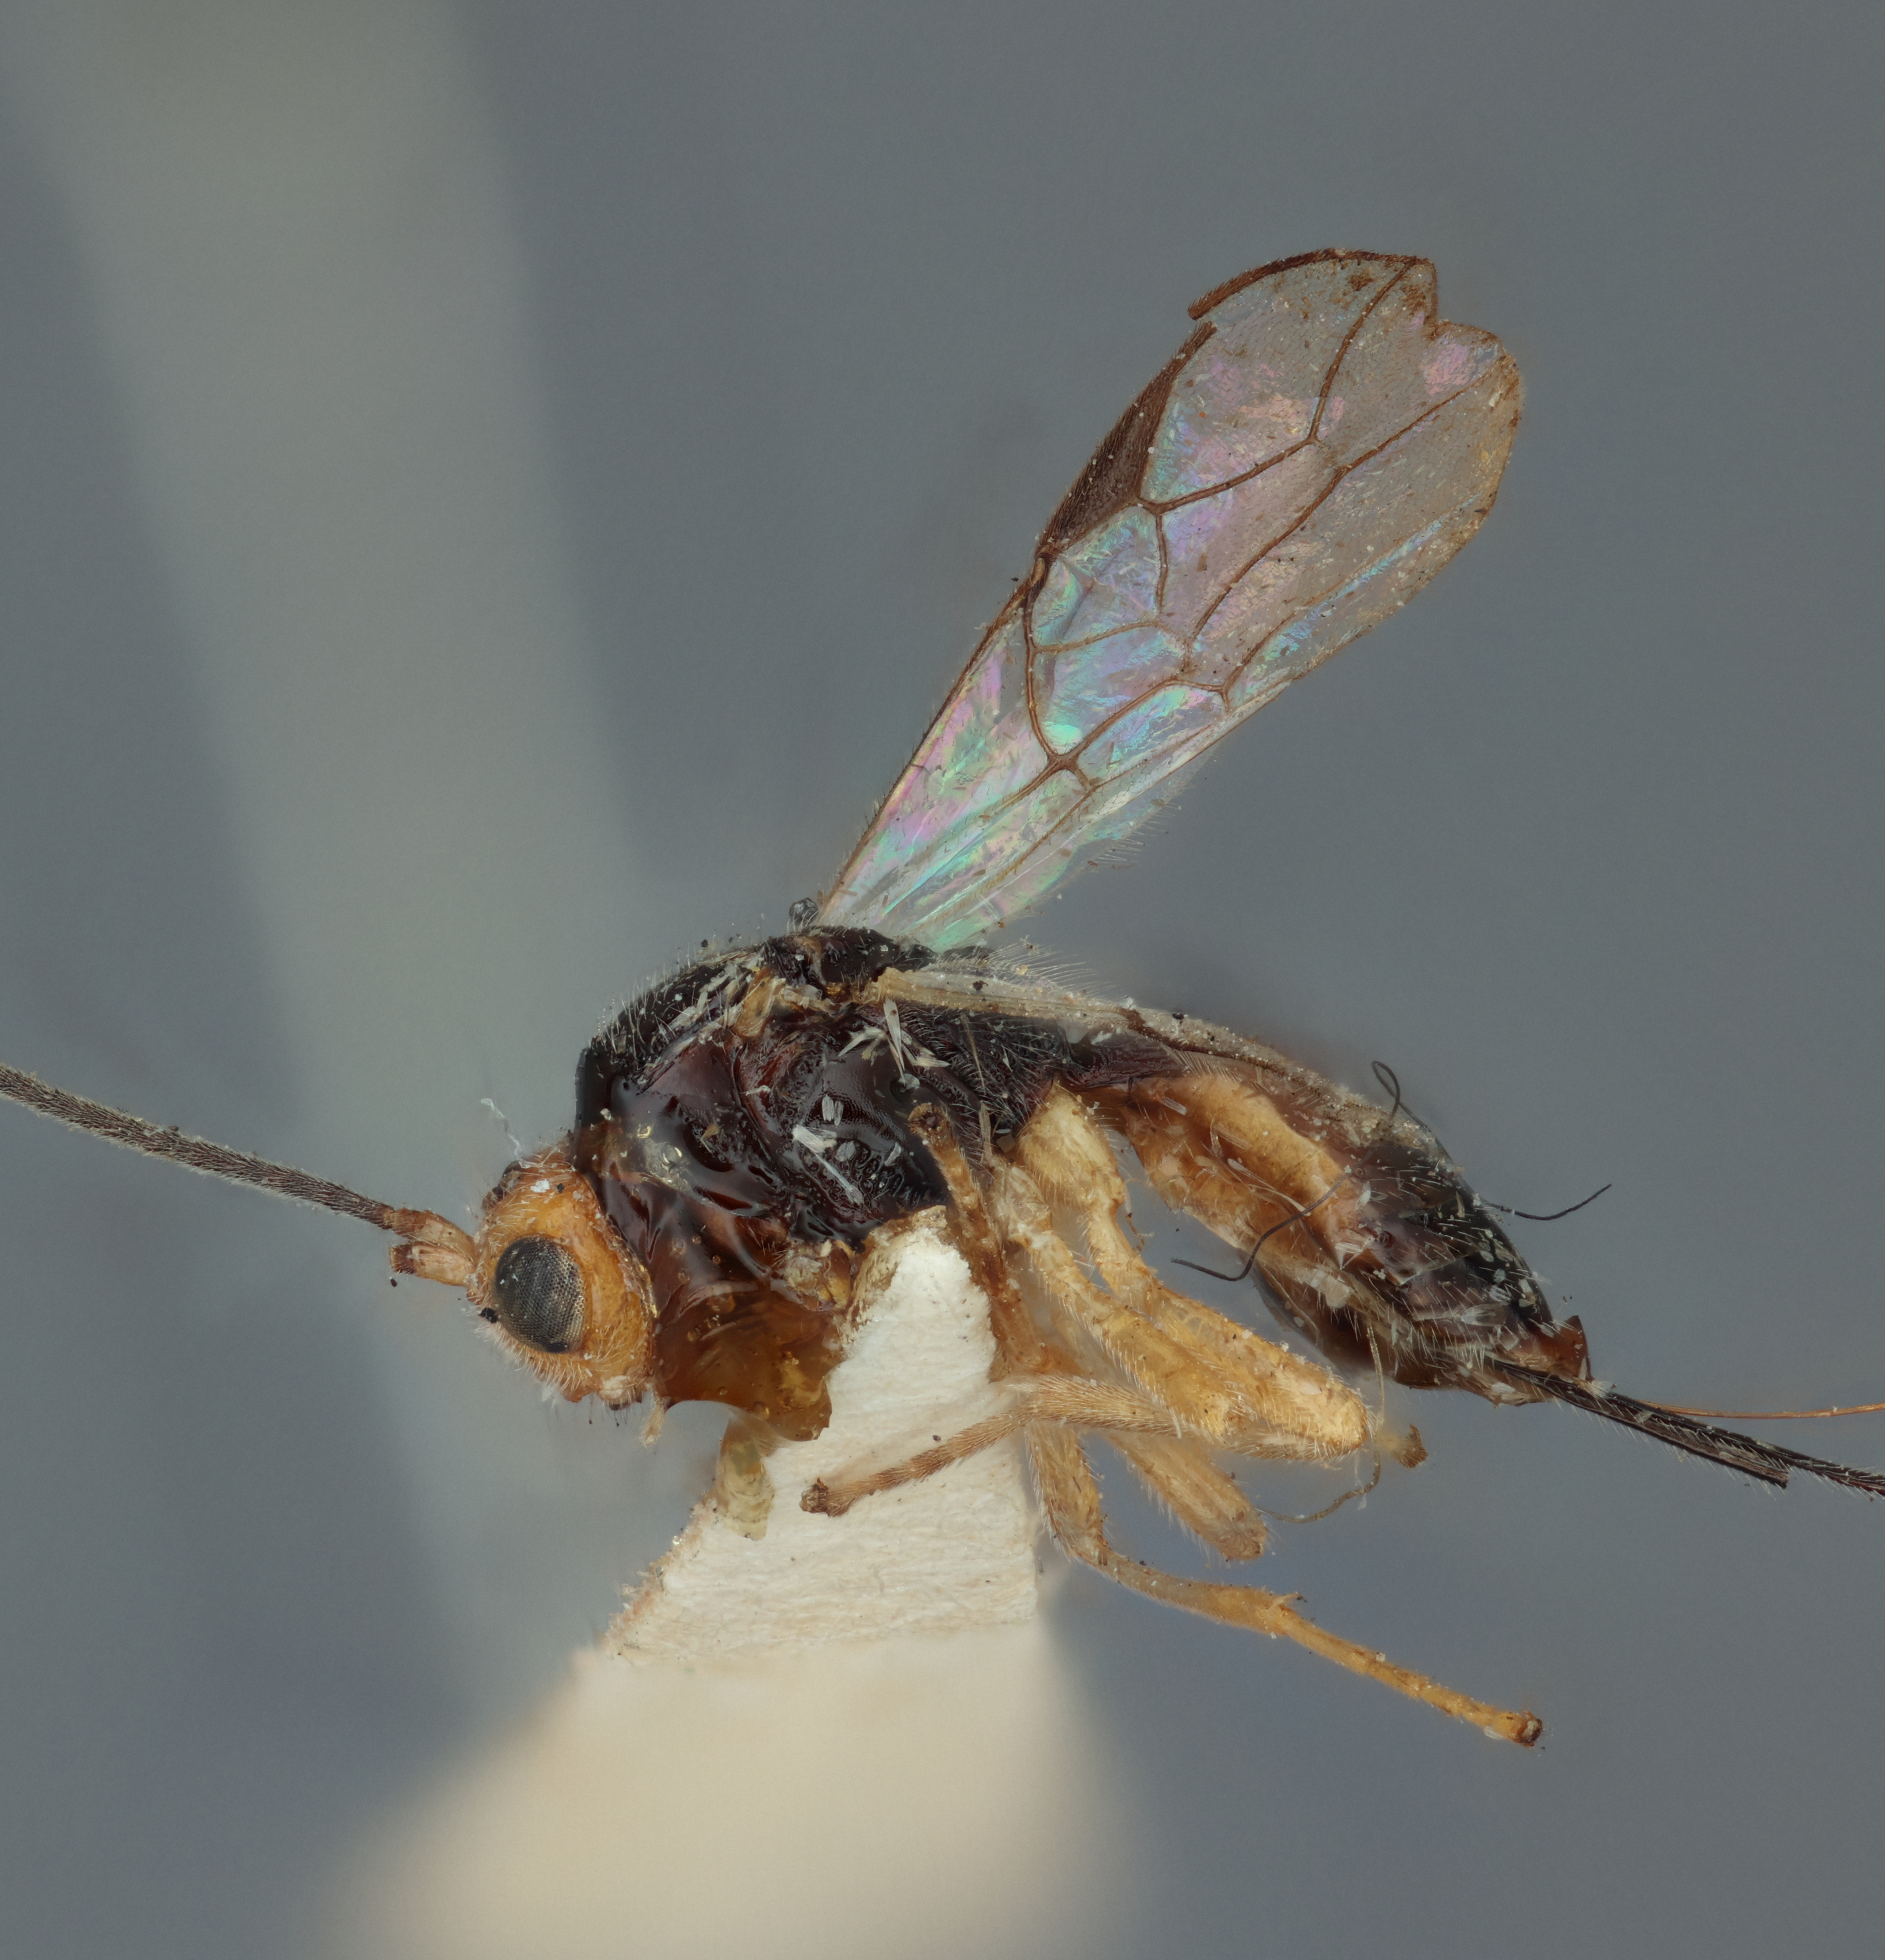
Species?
Opius flaviceps
